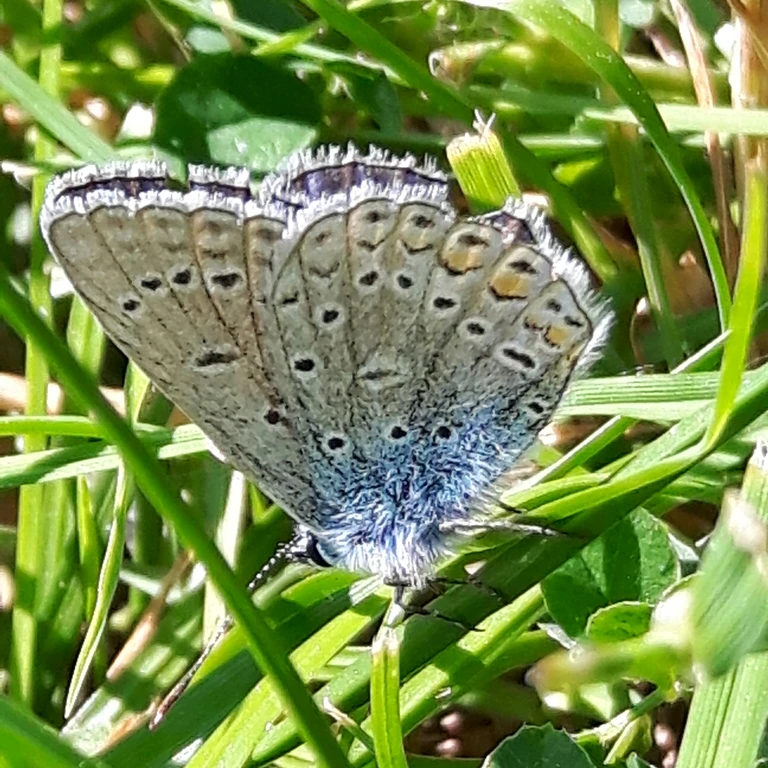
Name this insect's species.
Polyommatus icarus
